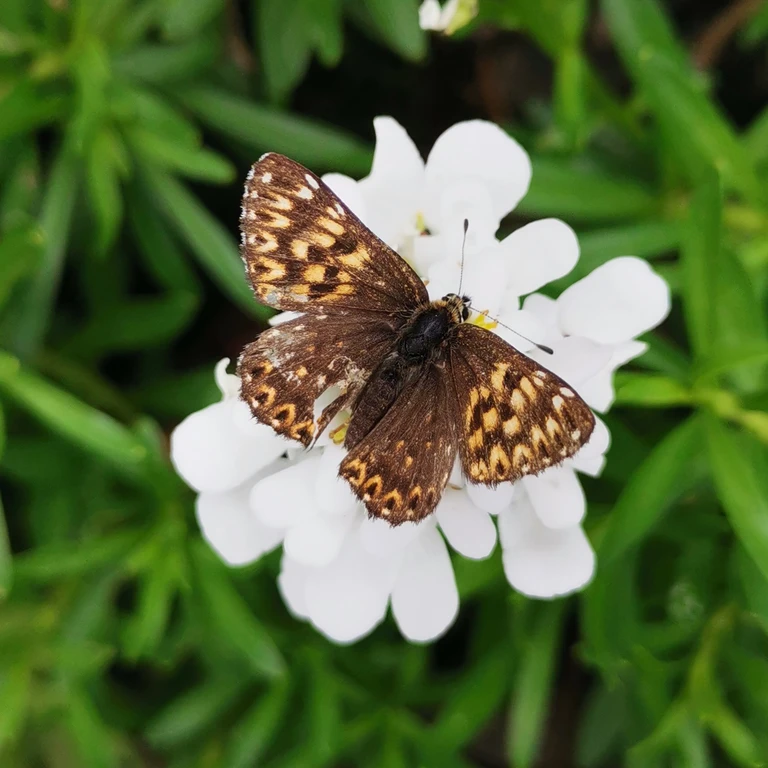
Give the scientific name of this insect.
Hamearis lucina
